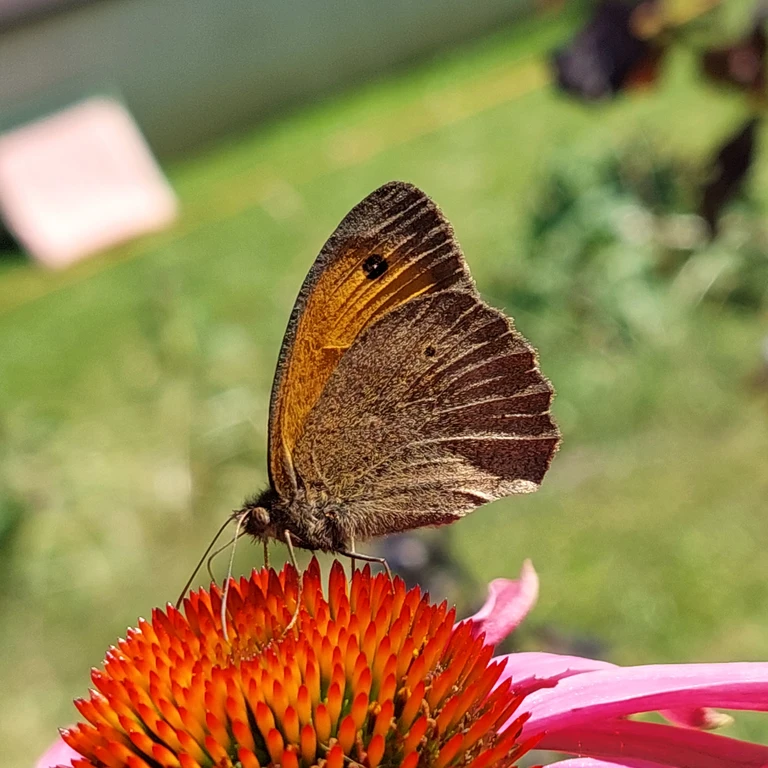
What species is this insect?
Maniola jurtina
